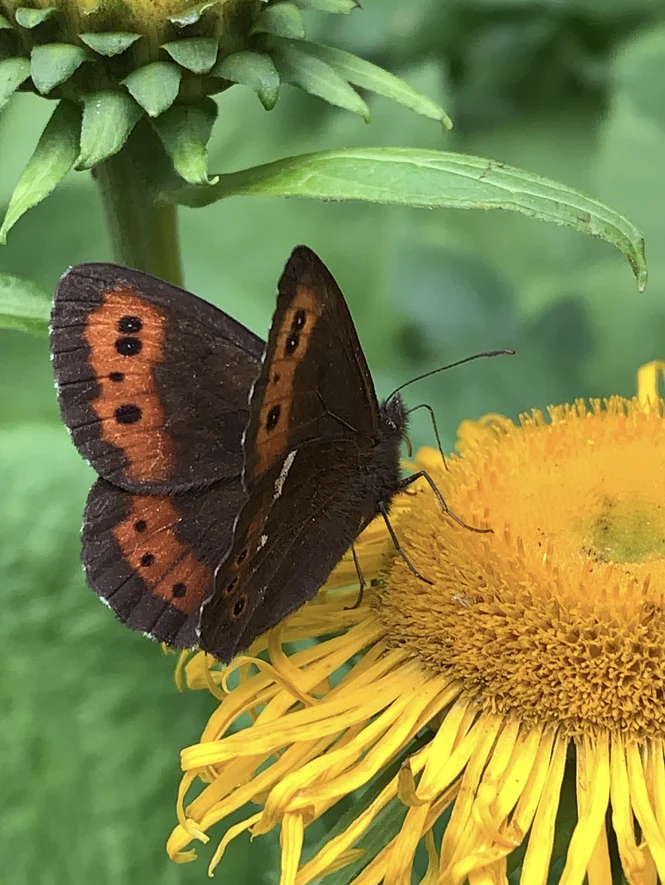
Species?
Erebia ligea
